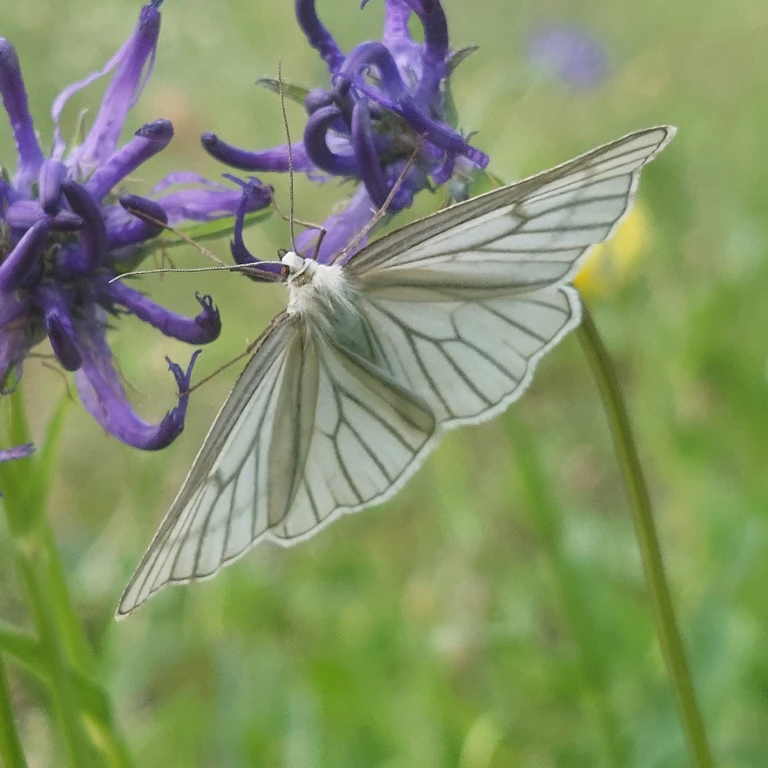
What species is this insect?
Siona lineata
